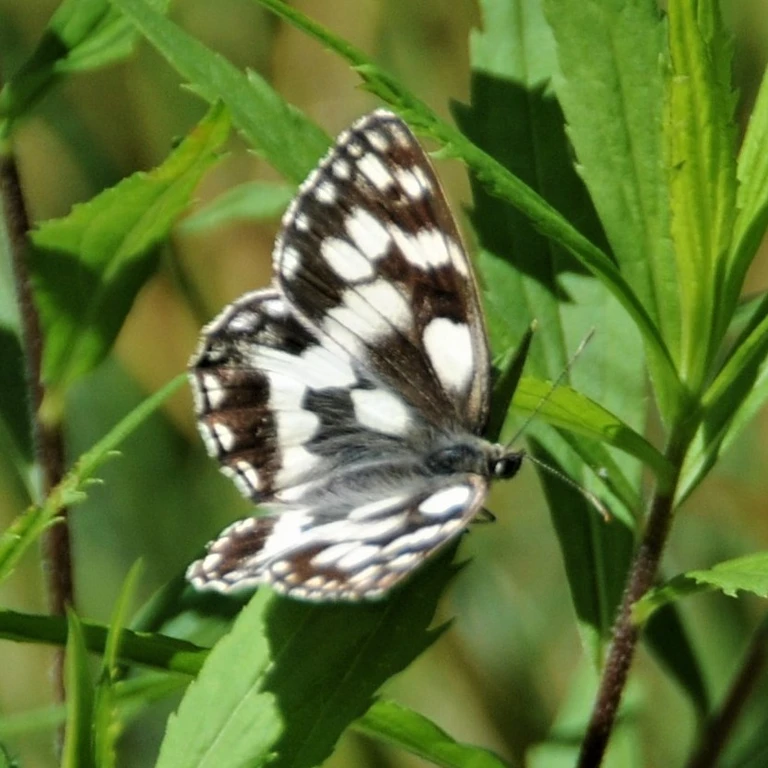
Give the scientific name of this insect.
Melanargia galathea
